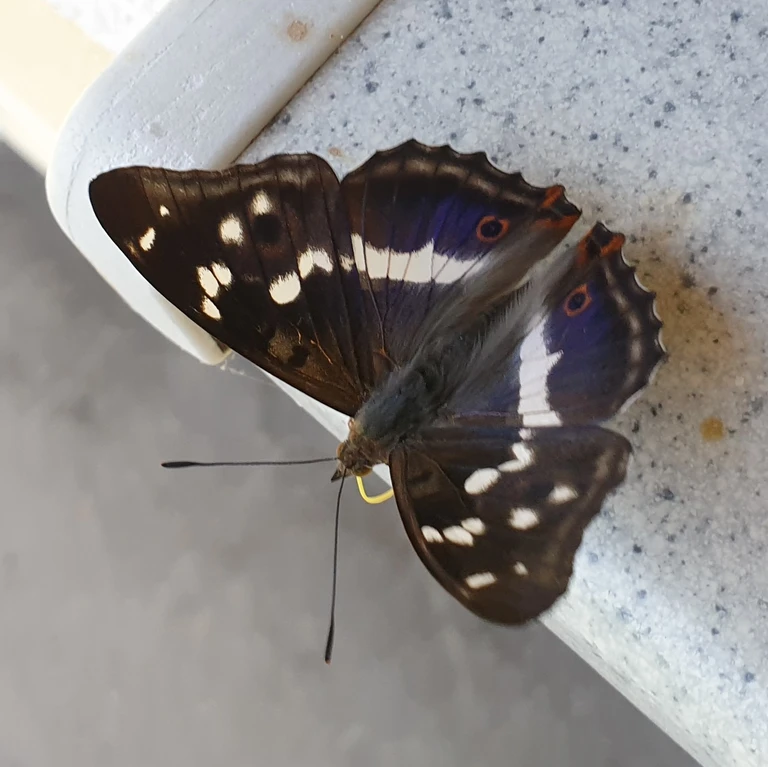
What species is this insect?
Apatura iris
